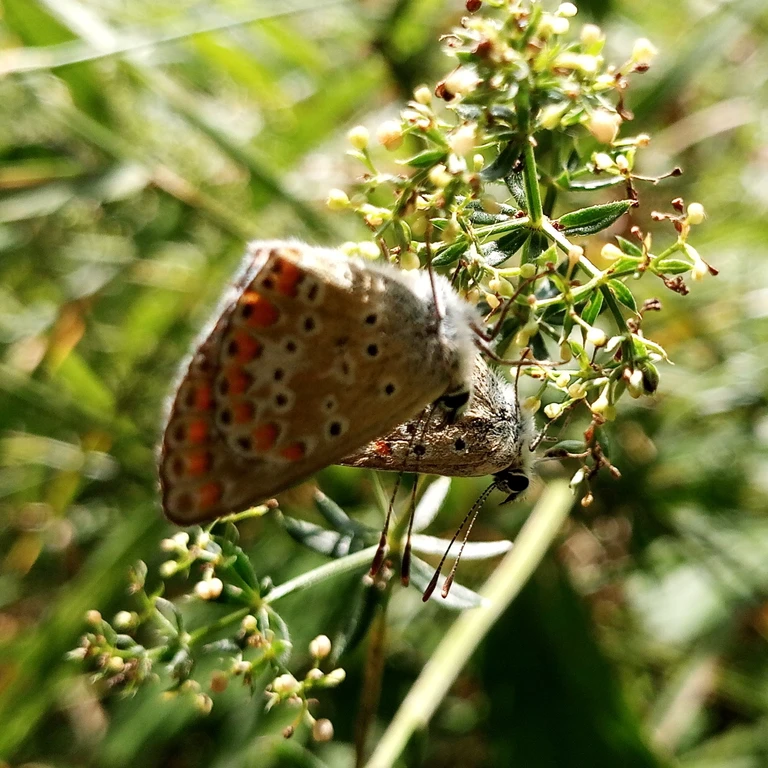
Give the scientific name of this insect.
Aricia agestis/artaxerxes
